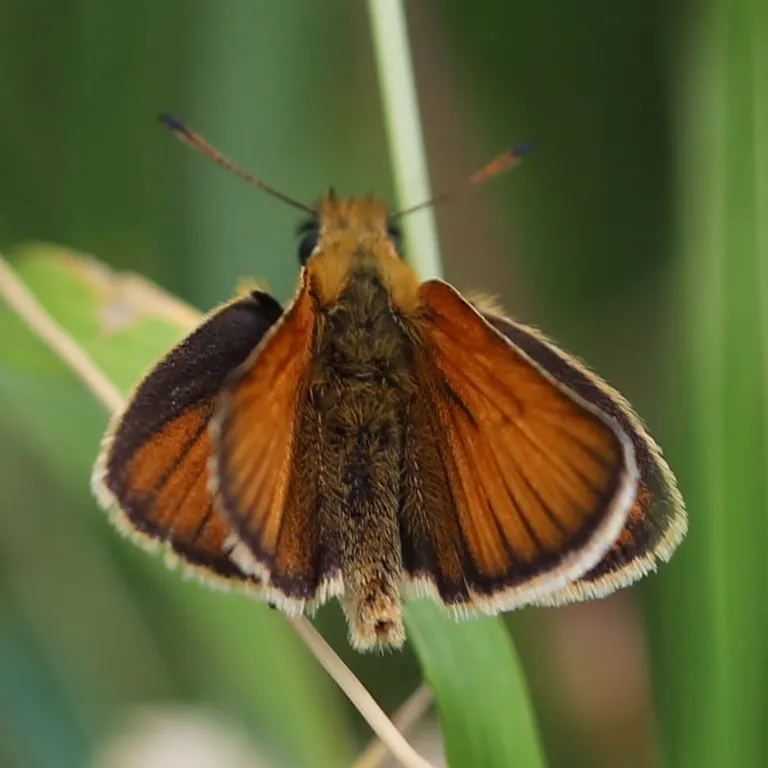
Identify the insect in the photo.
Thymelicus lineola
